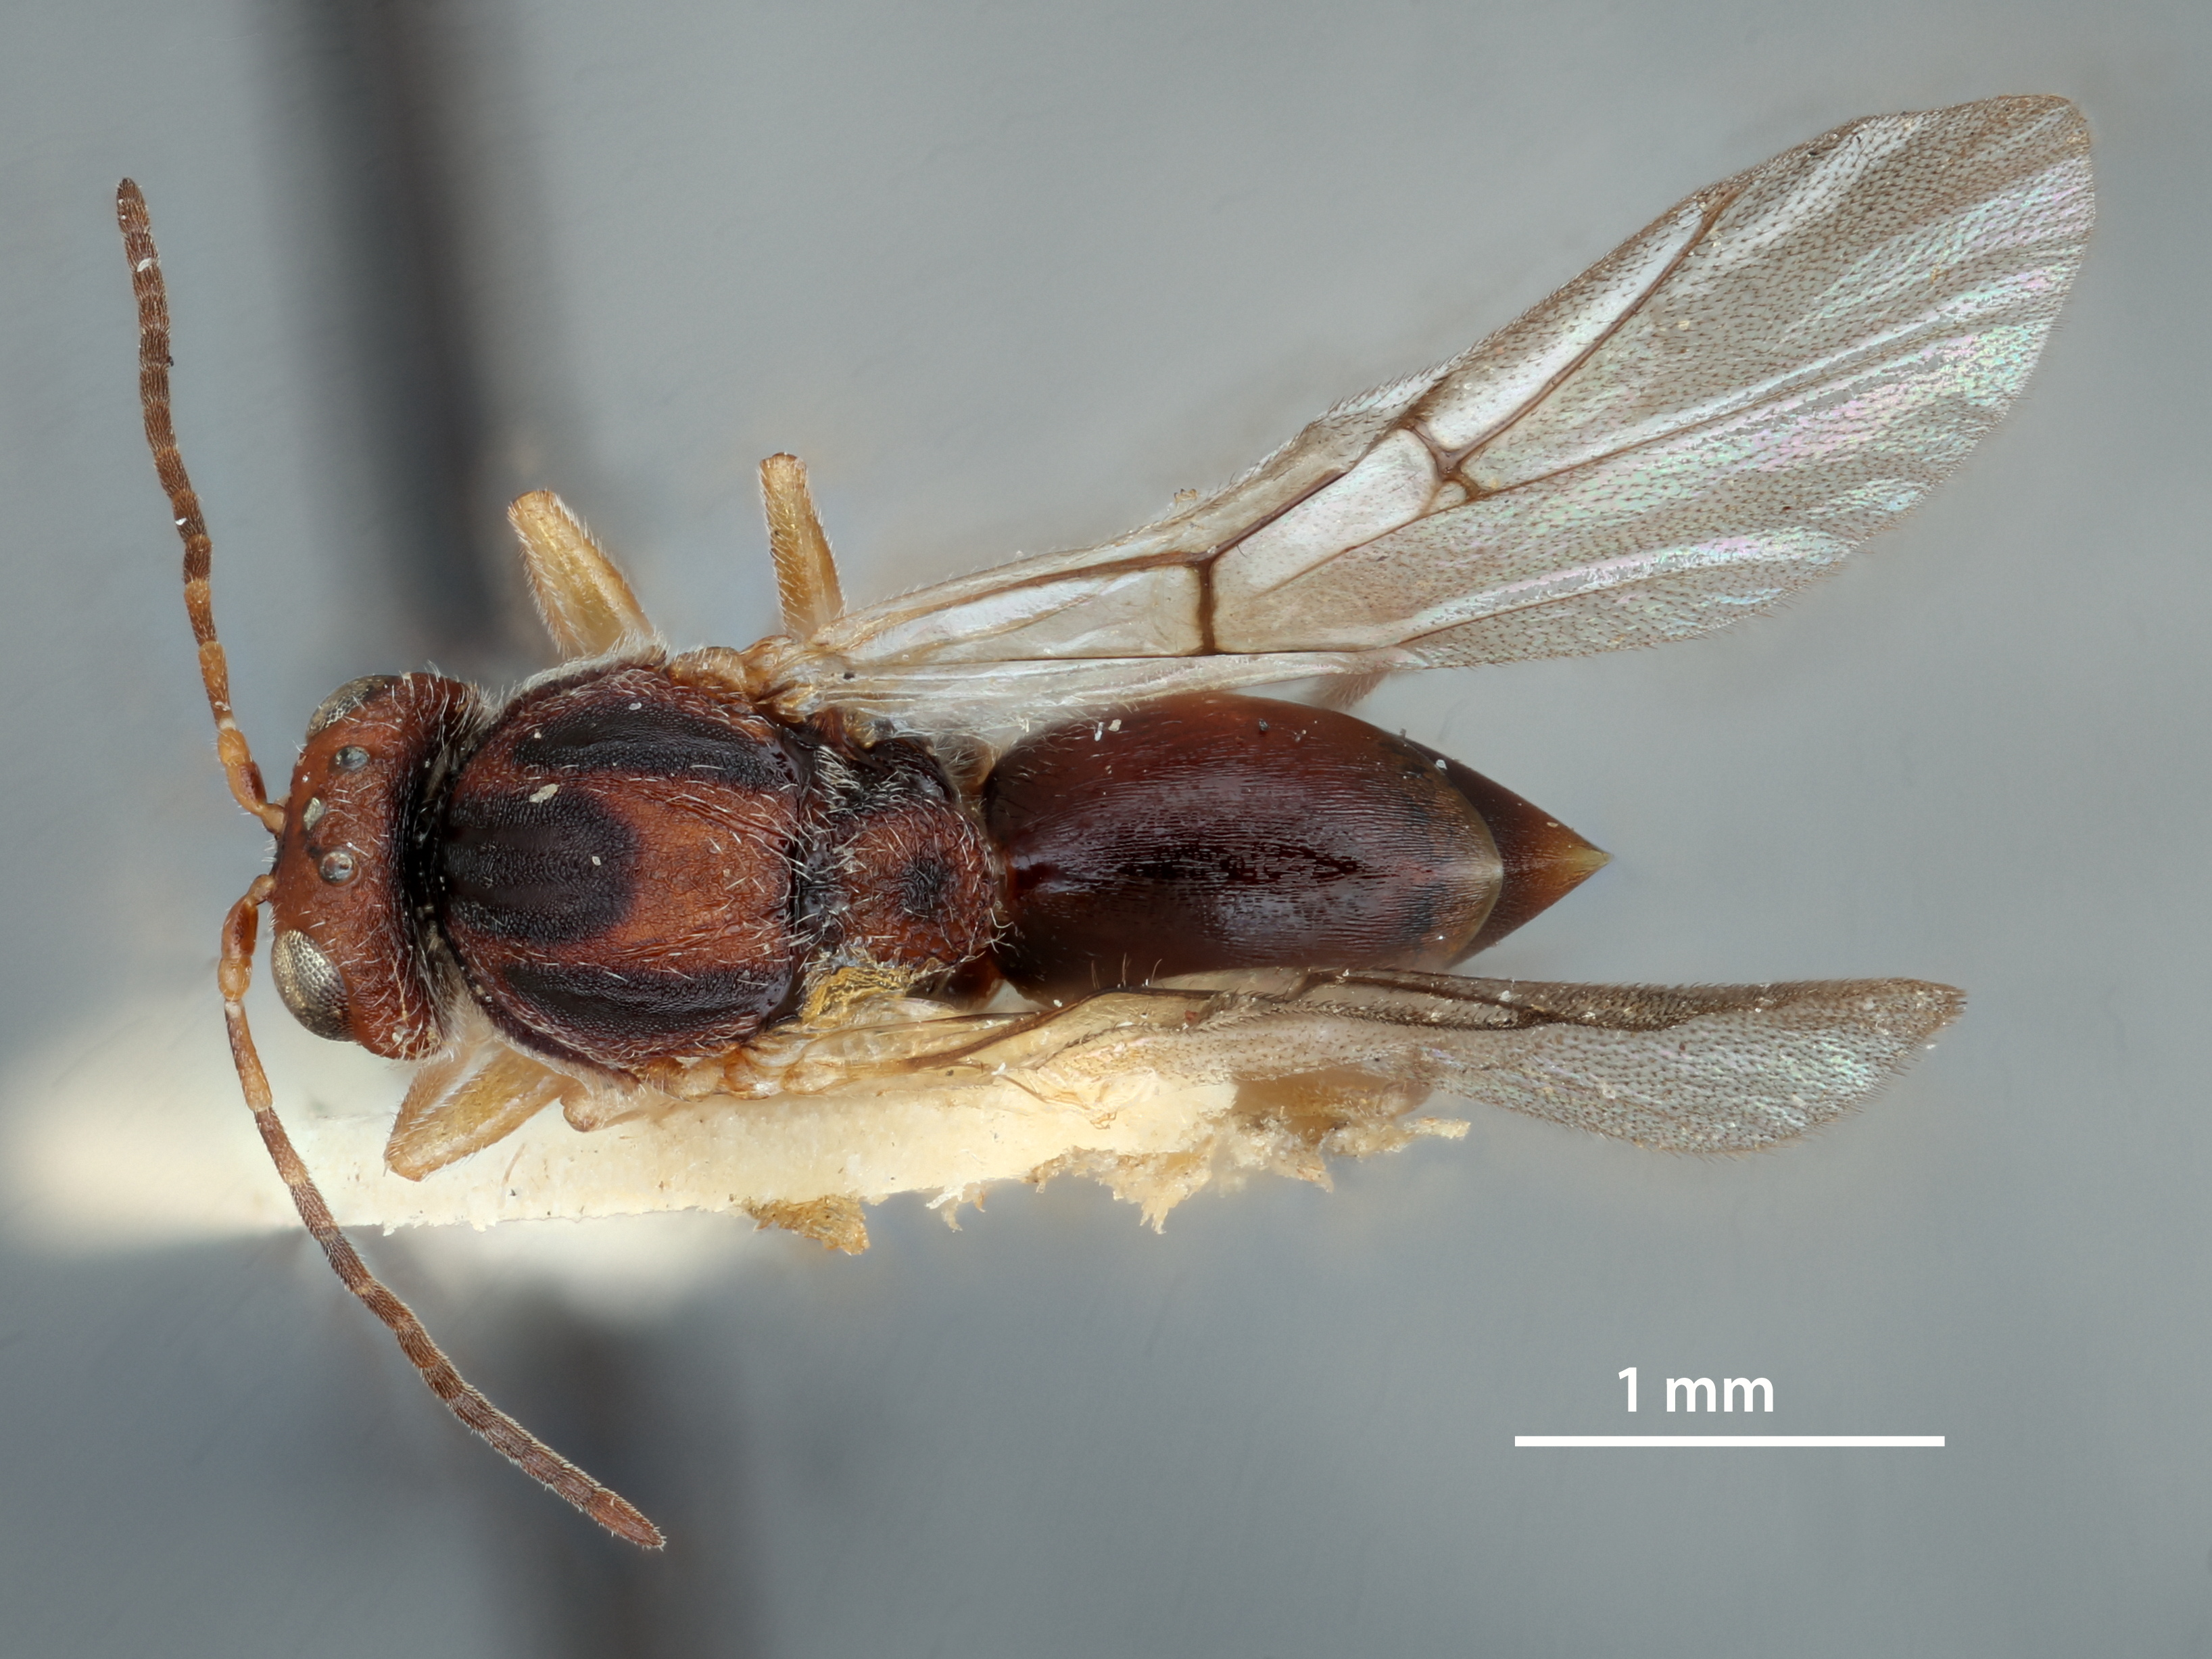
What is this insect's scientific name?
Andricus furnessulus
